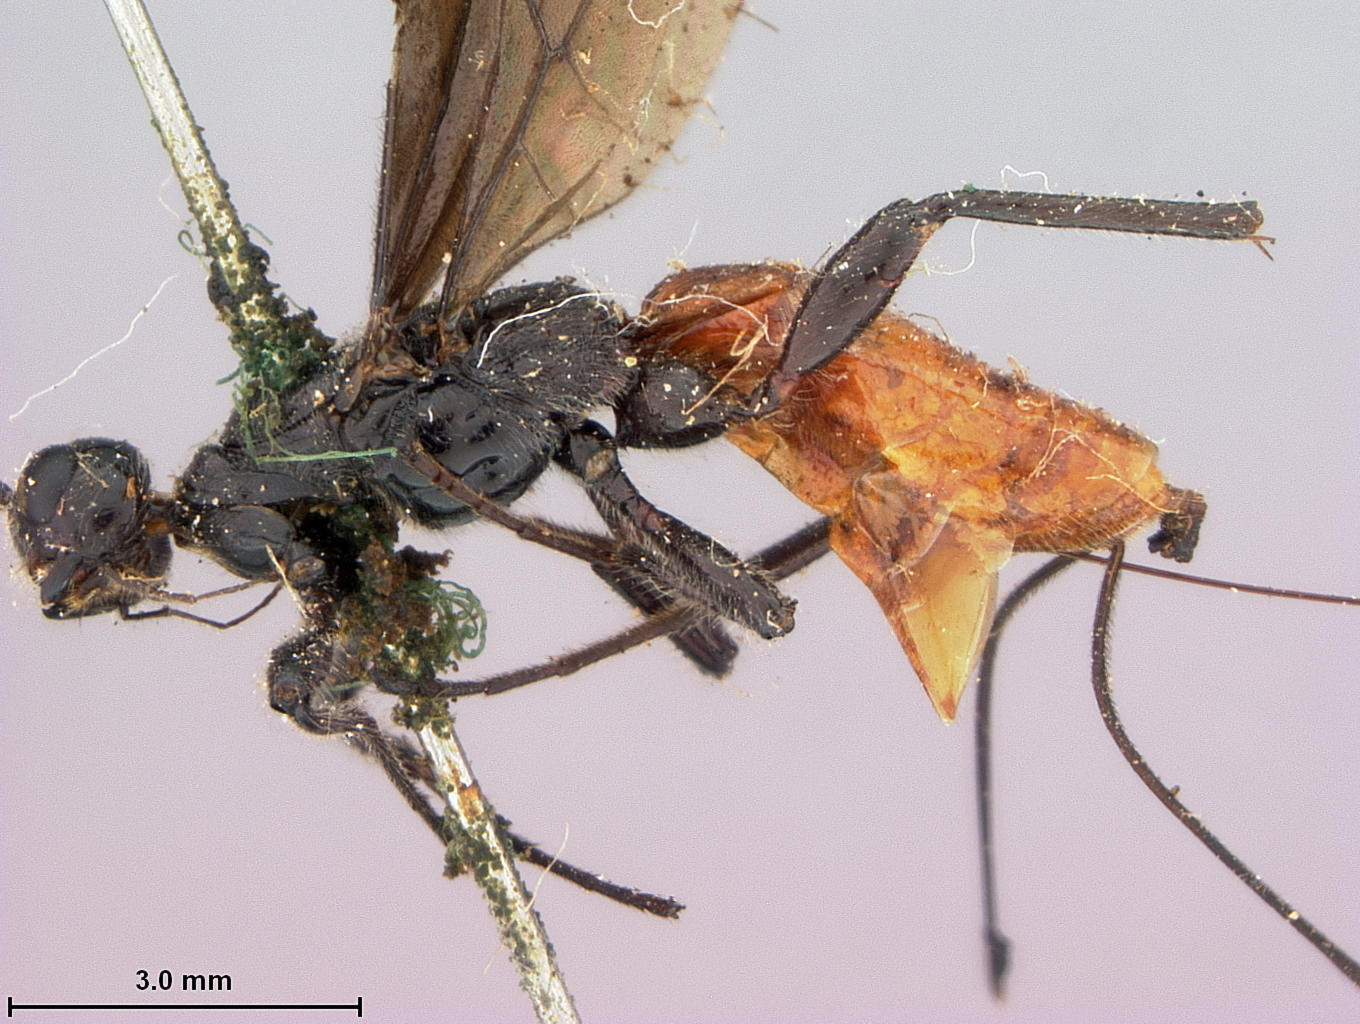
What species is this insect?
Bracon radiatus
